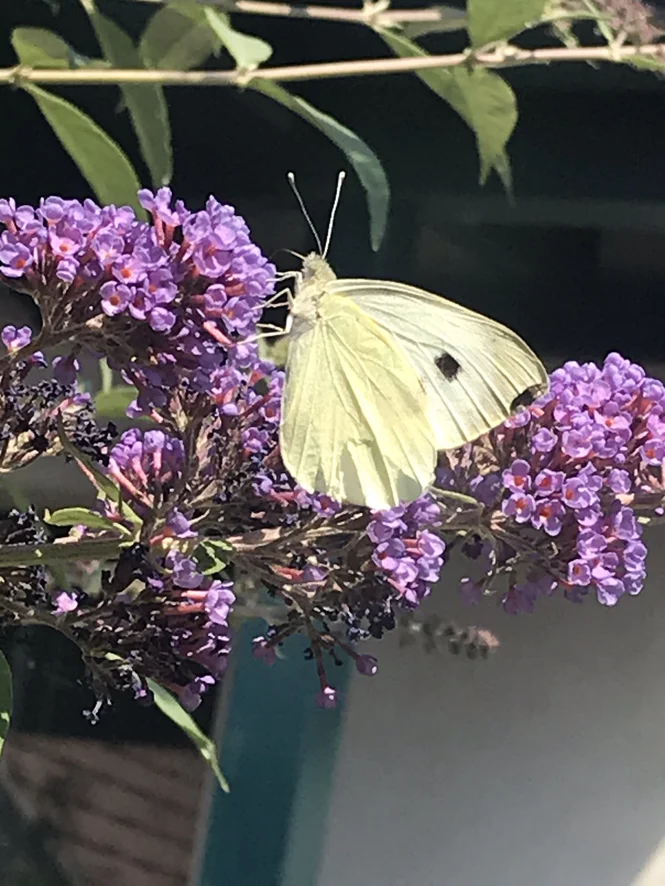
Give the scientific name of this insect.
Pieris brassicae
